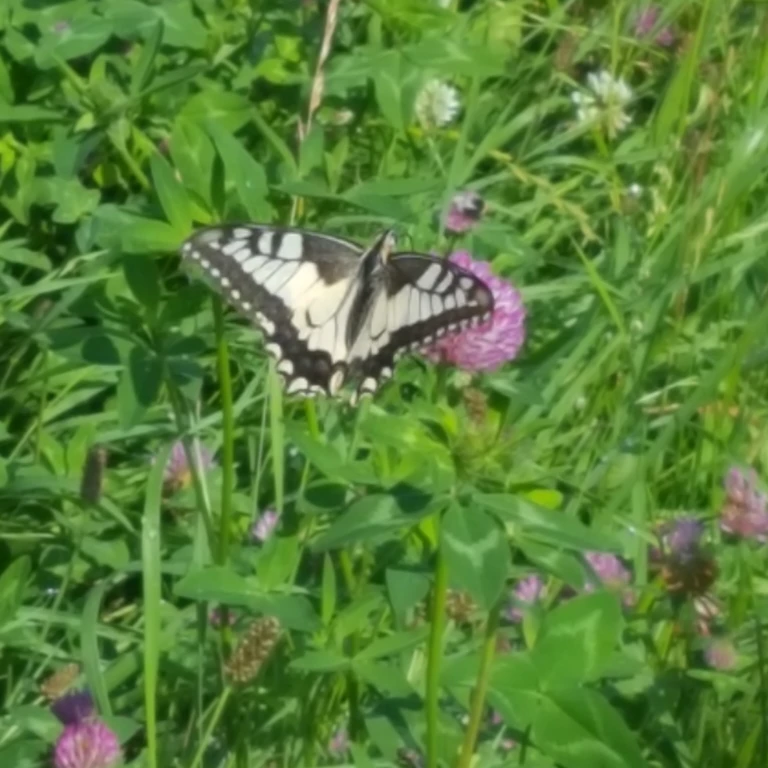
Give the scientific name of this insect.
Papilio machaon
